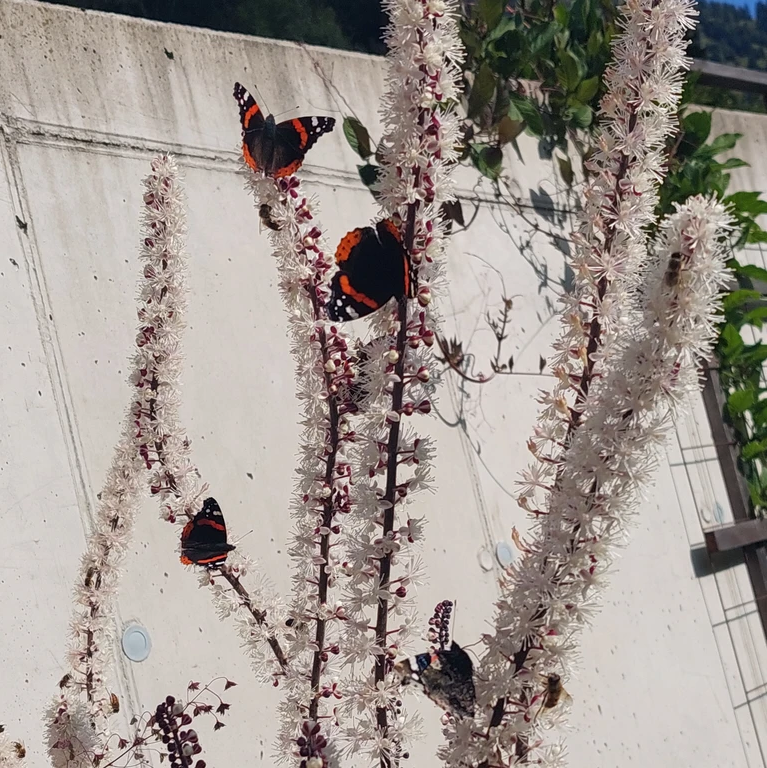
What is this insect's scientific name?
Vanessa atalanta
